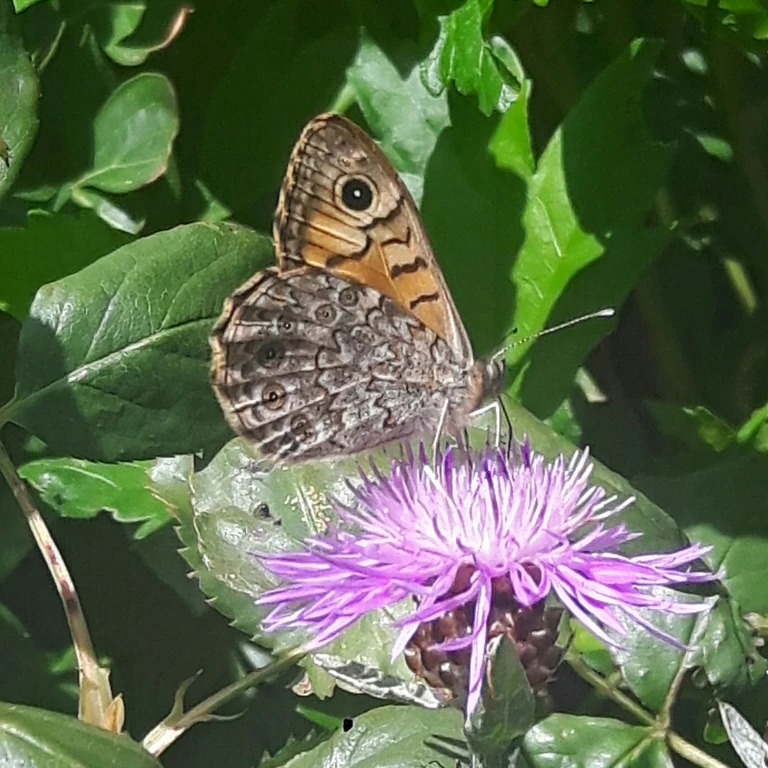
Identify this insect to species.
Lasiommata megera (also Pararge megera)
